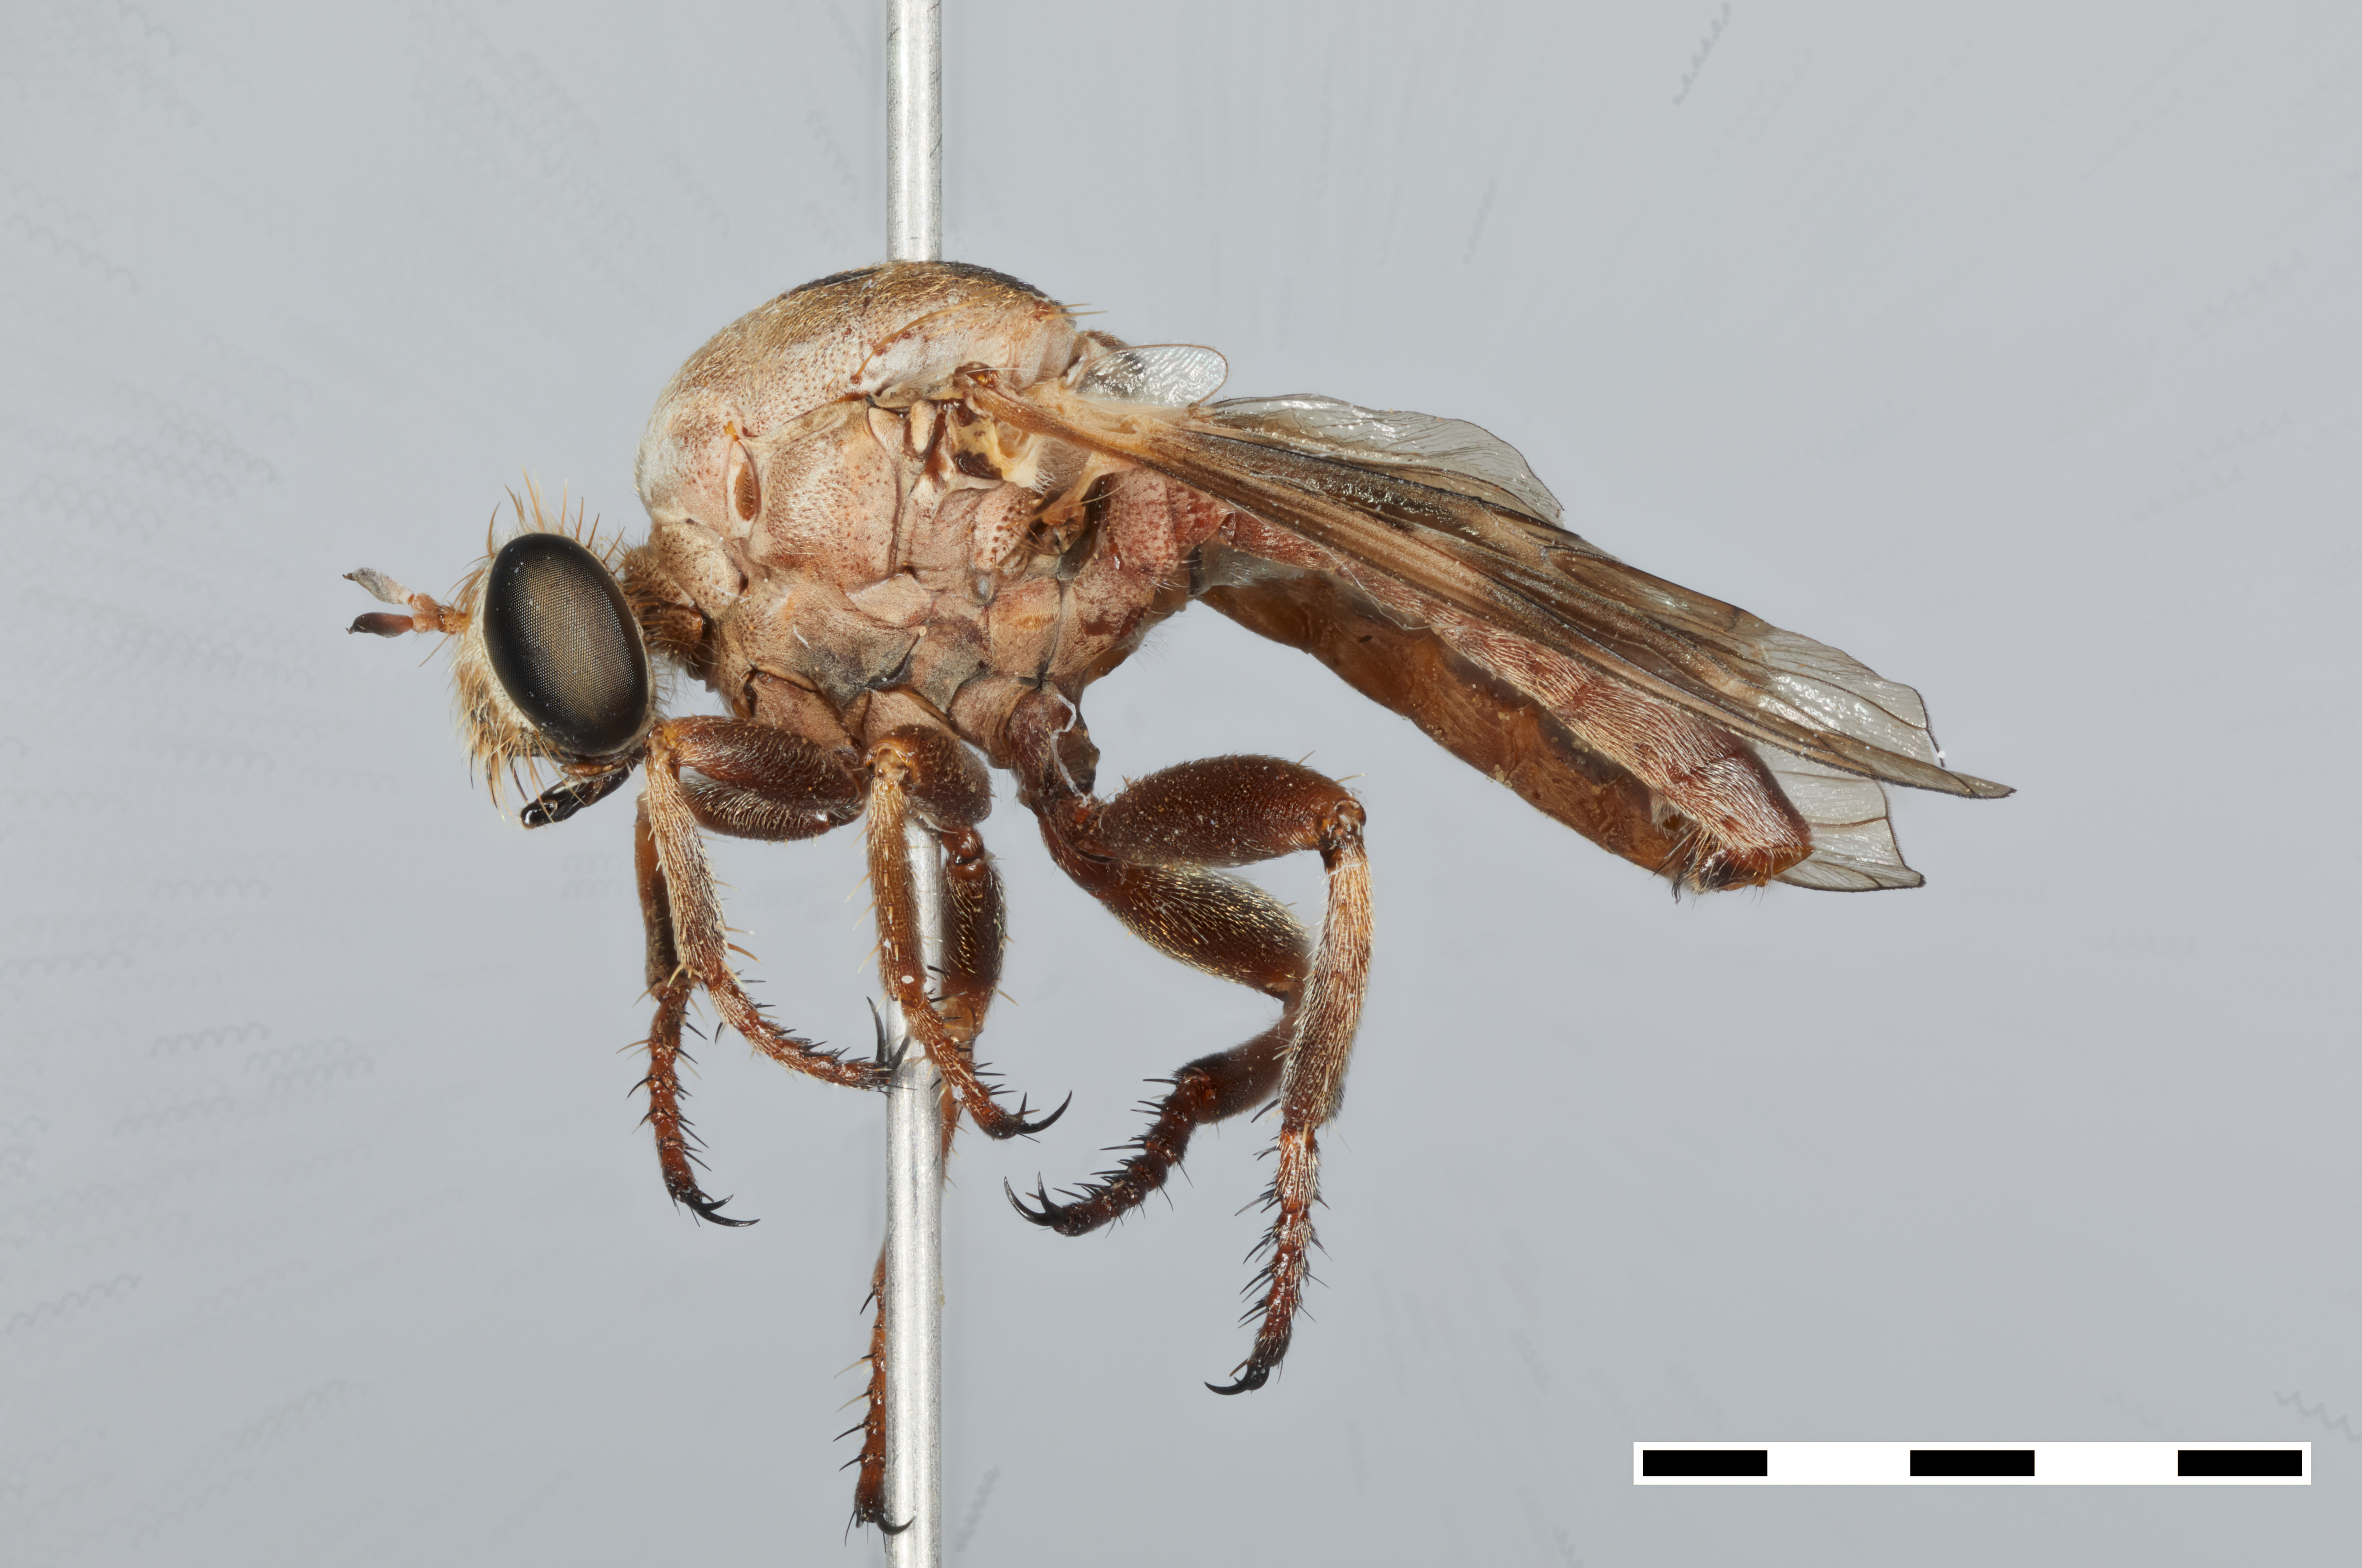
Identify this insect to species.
Anypodetus fascipennis
